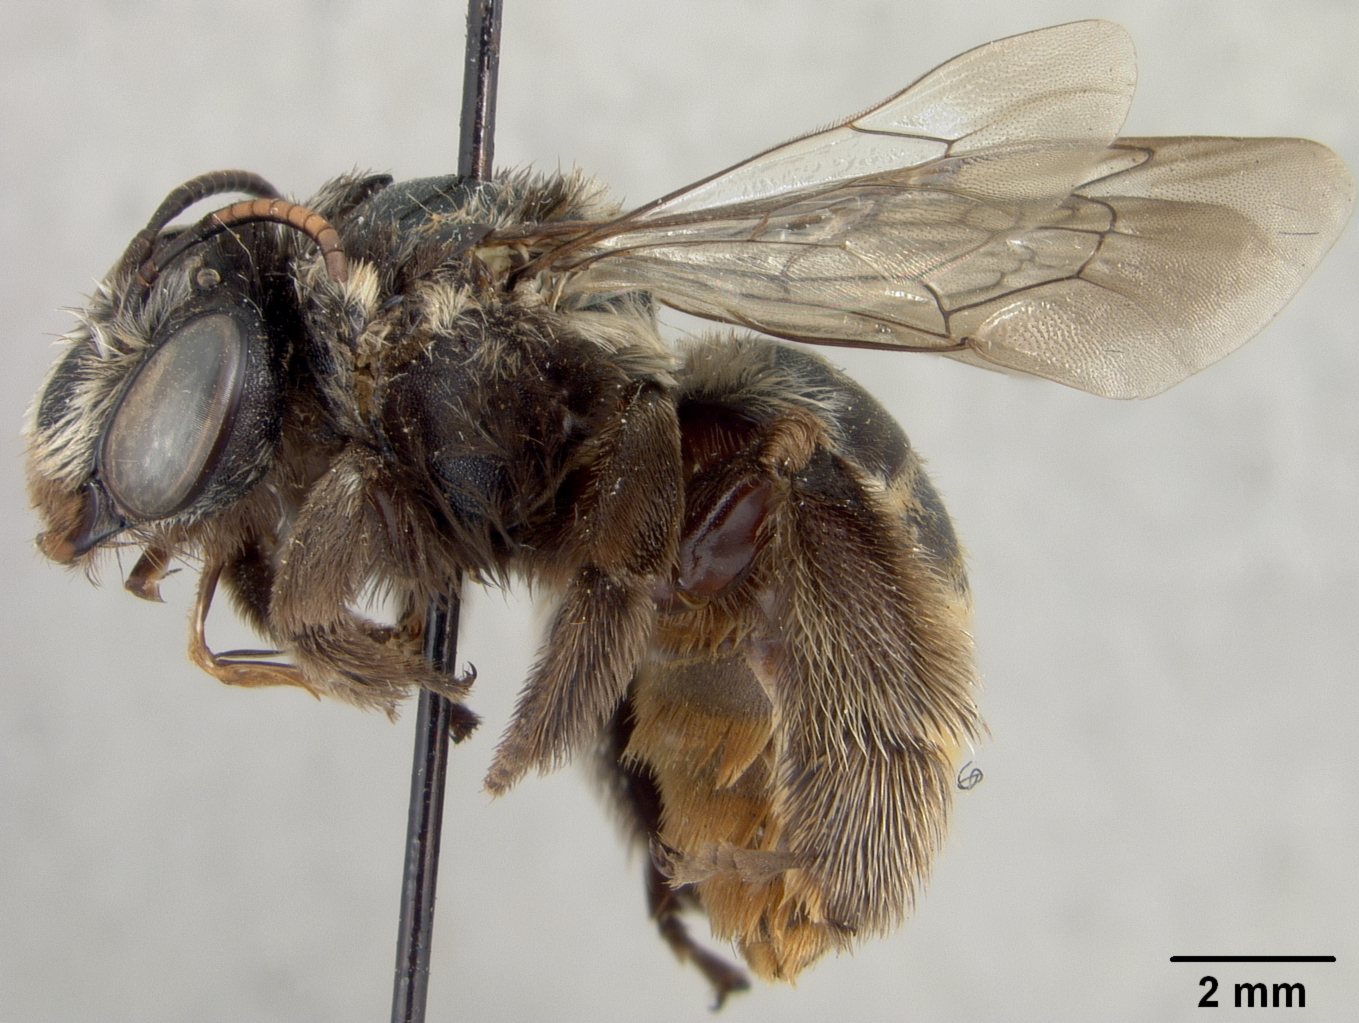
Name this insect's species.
Svastra sapucacensis
